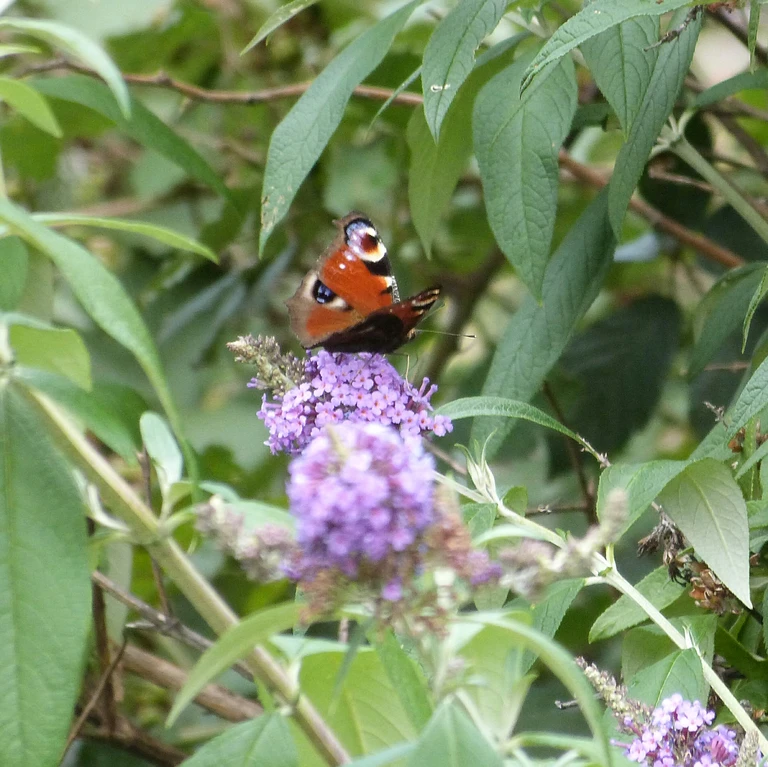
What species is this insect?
Aglais io
